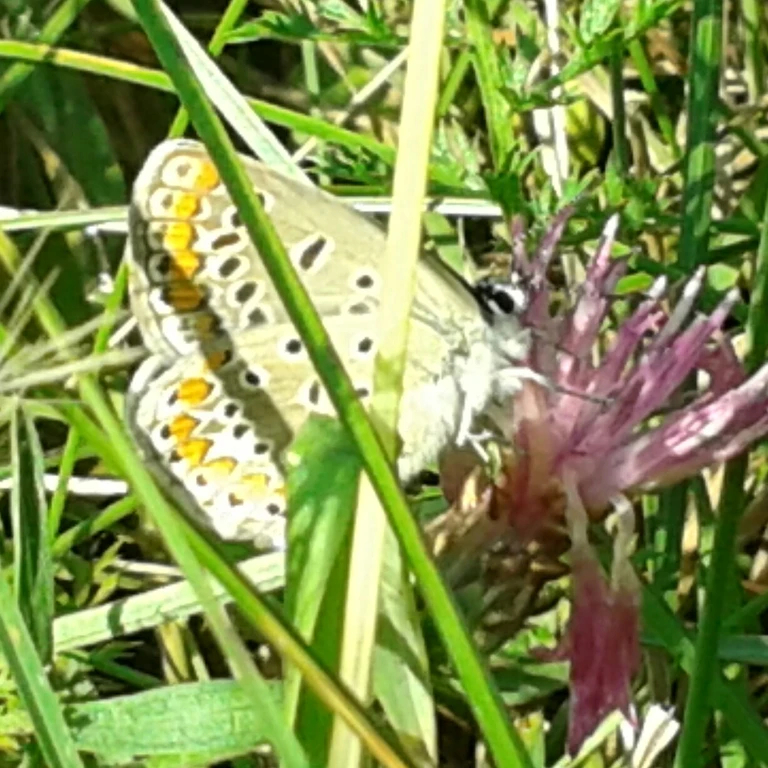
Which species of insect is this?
Polyommatus icarus
